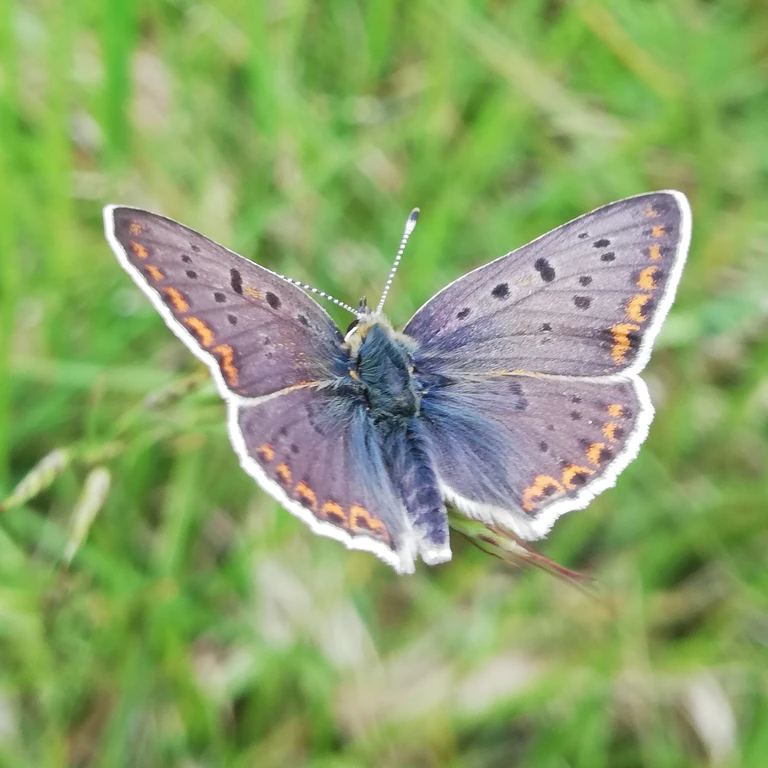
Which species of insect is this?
Lycaena tityrus (also Loweia tityrus)
